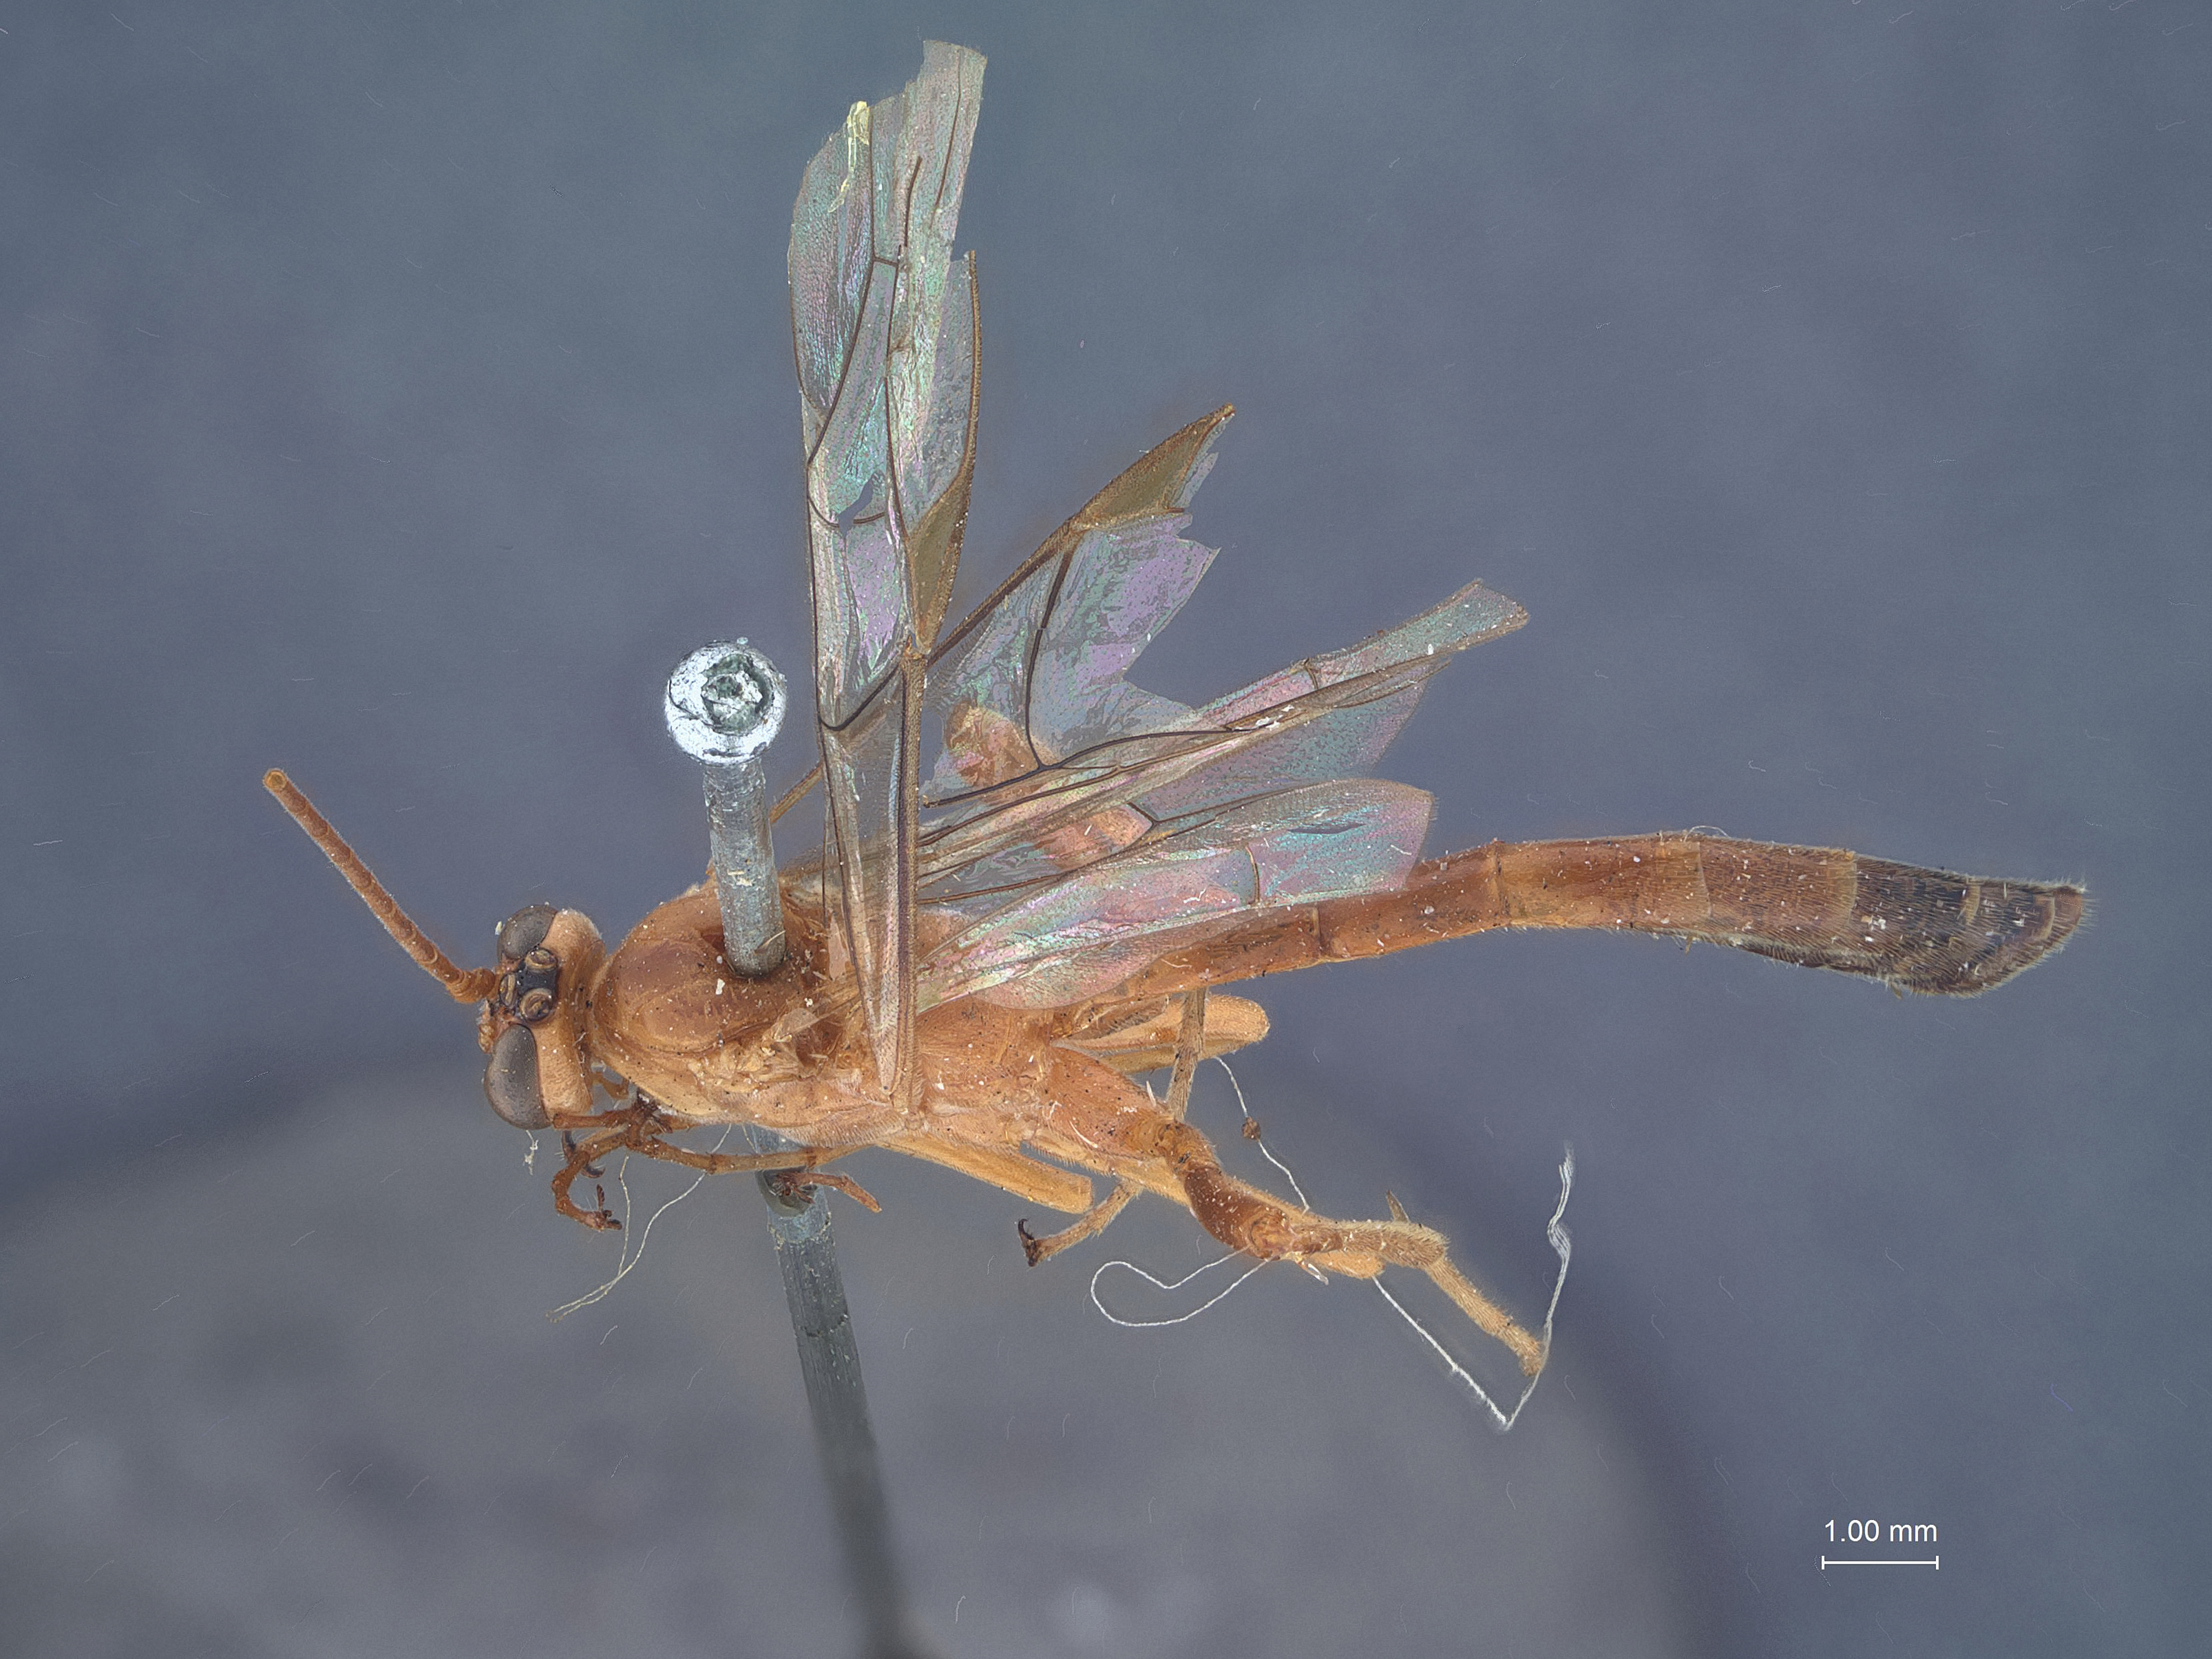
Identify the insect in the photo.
Netelia obreptus
